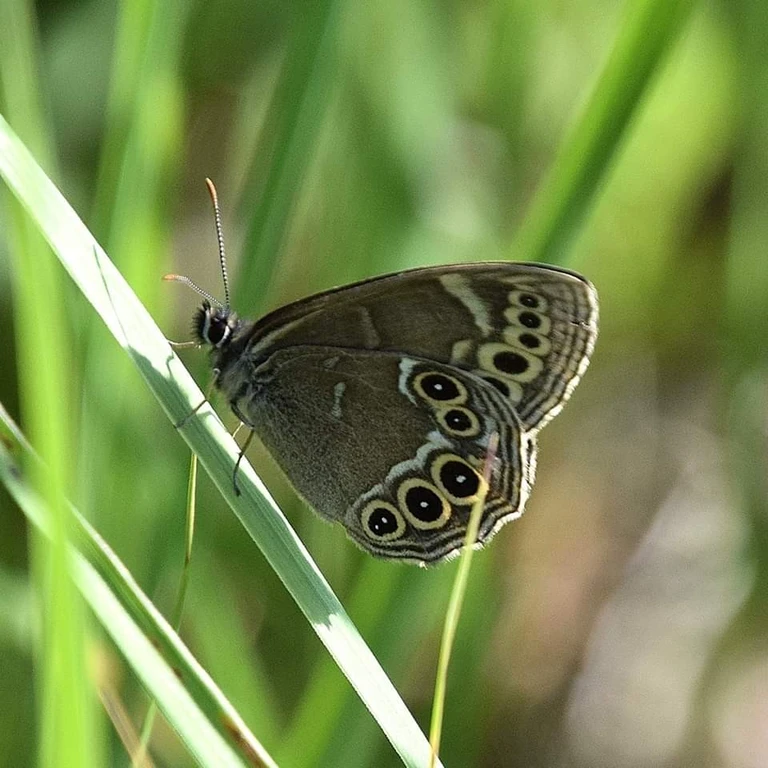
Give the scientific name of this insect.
Lopinga achine (also Pararge achine)
